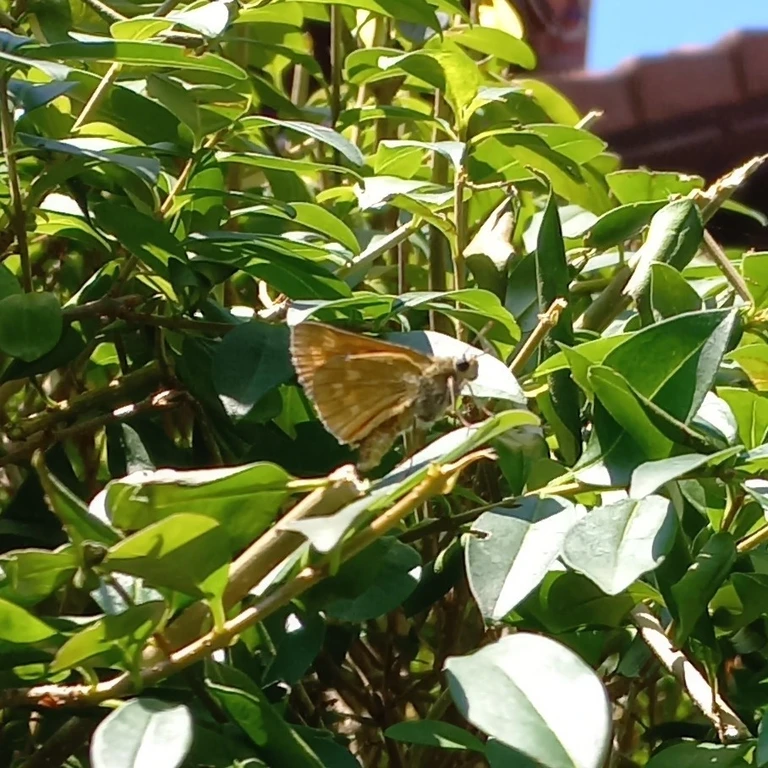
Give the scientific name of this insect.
Ochlodes sylvanus (also Ochlodes venata)
